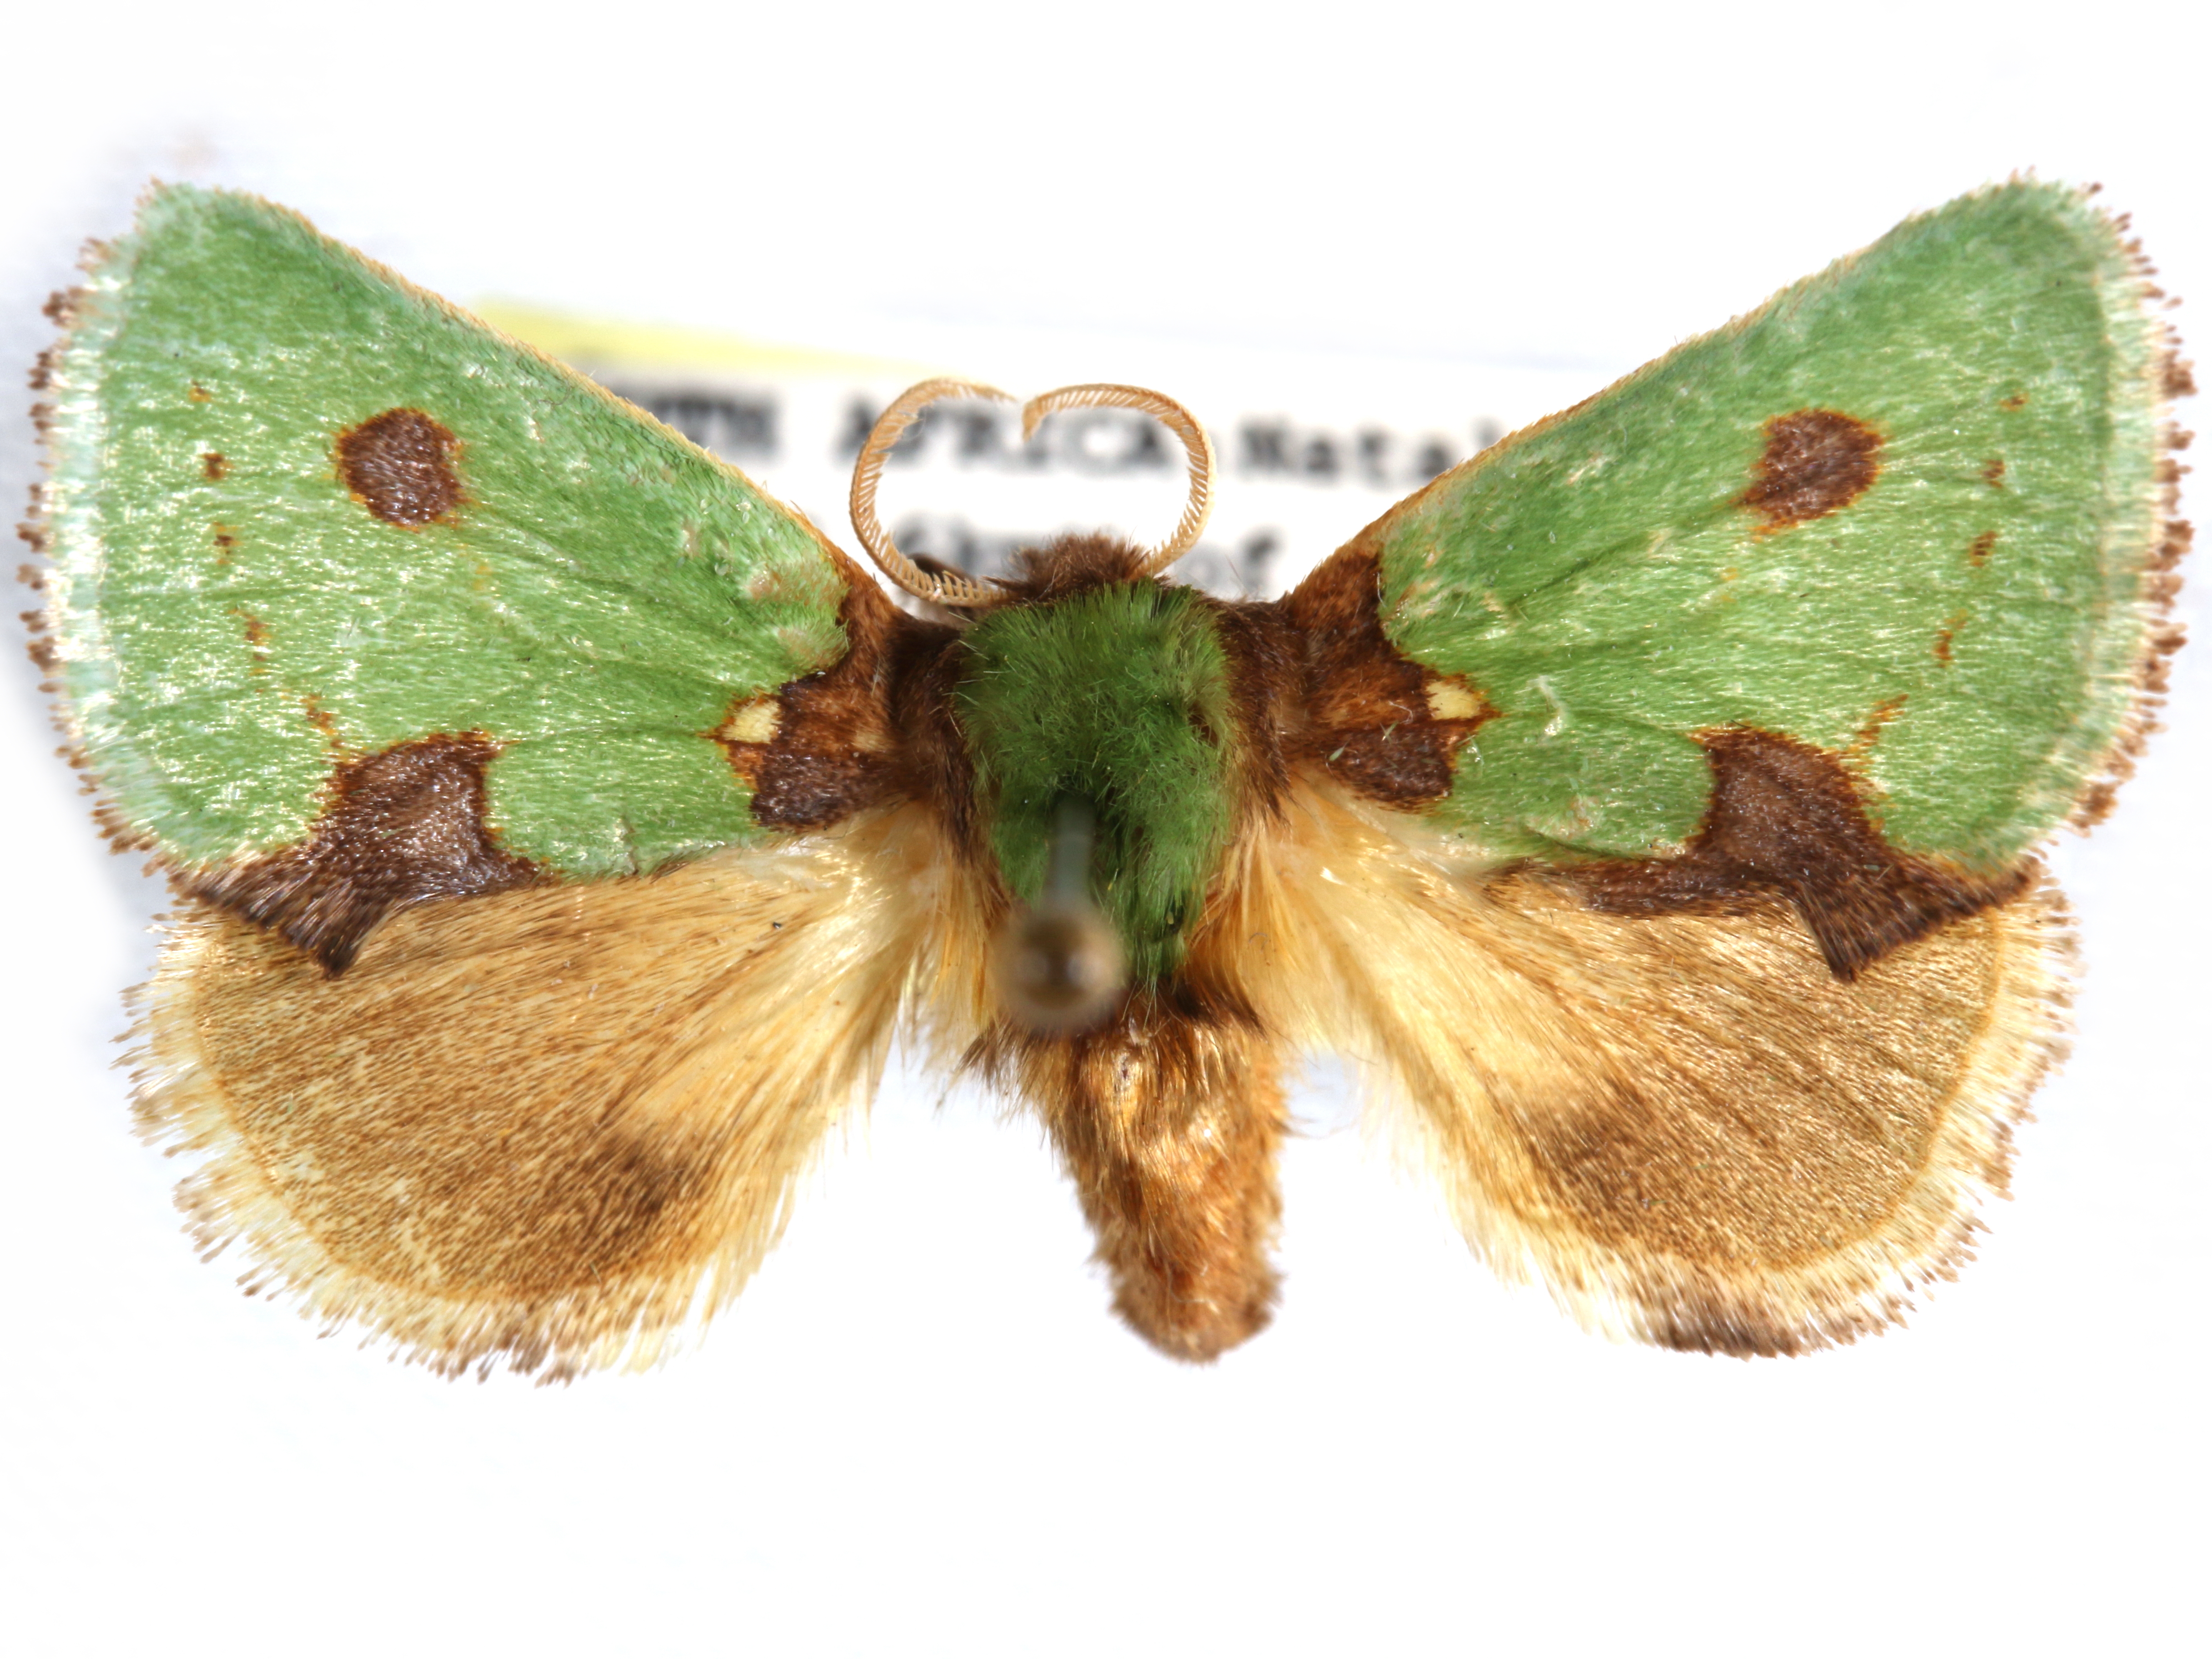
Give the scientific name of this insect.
Taeda gemmans
